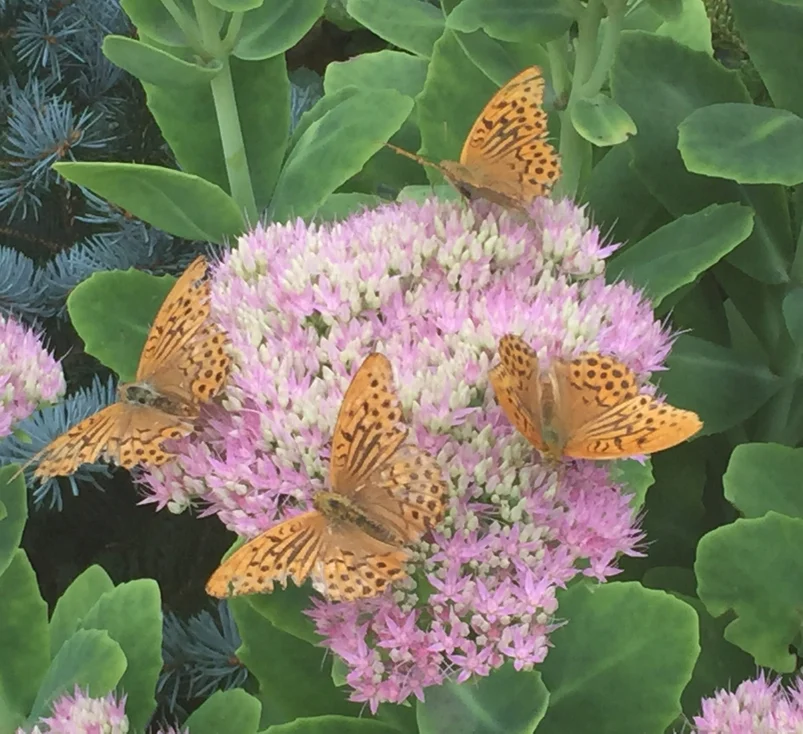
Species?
Argynnis paphia
